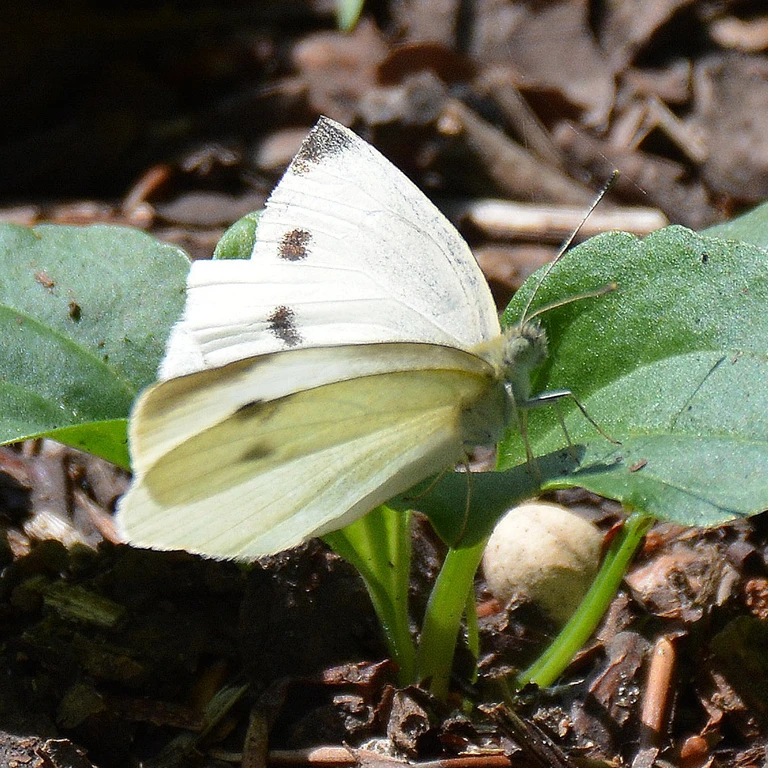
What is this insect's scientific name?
Pieris rapae
